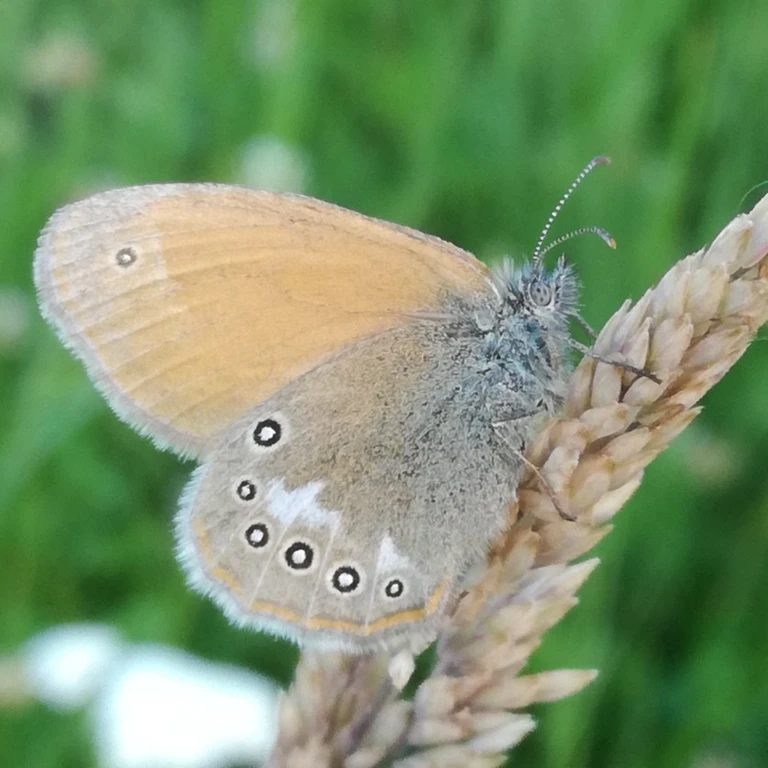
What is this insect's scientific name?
Coenonympha glycerion (also Coenonympha iphis)
